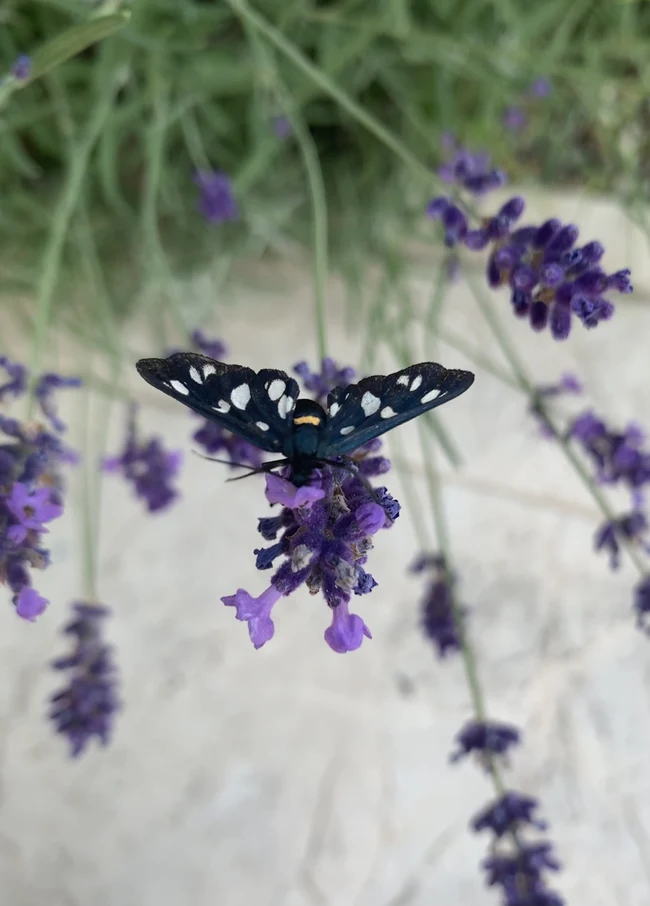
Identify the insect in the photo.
Amata phegea
